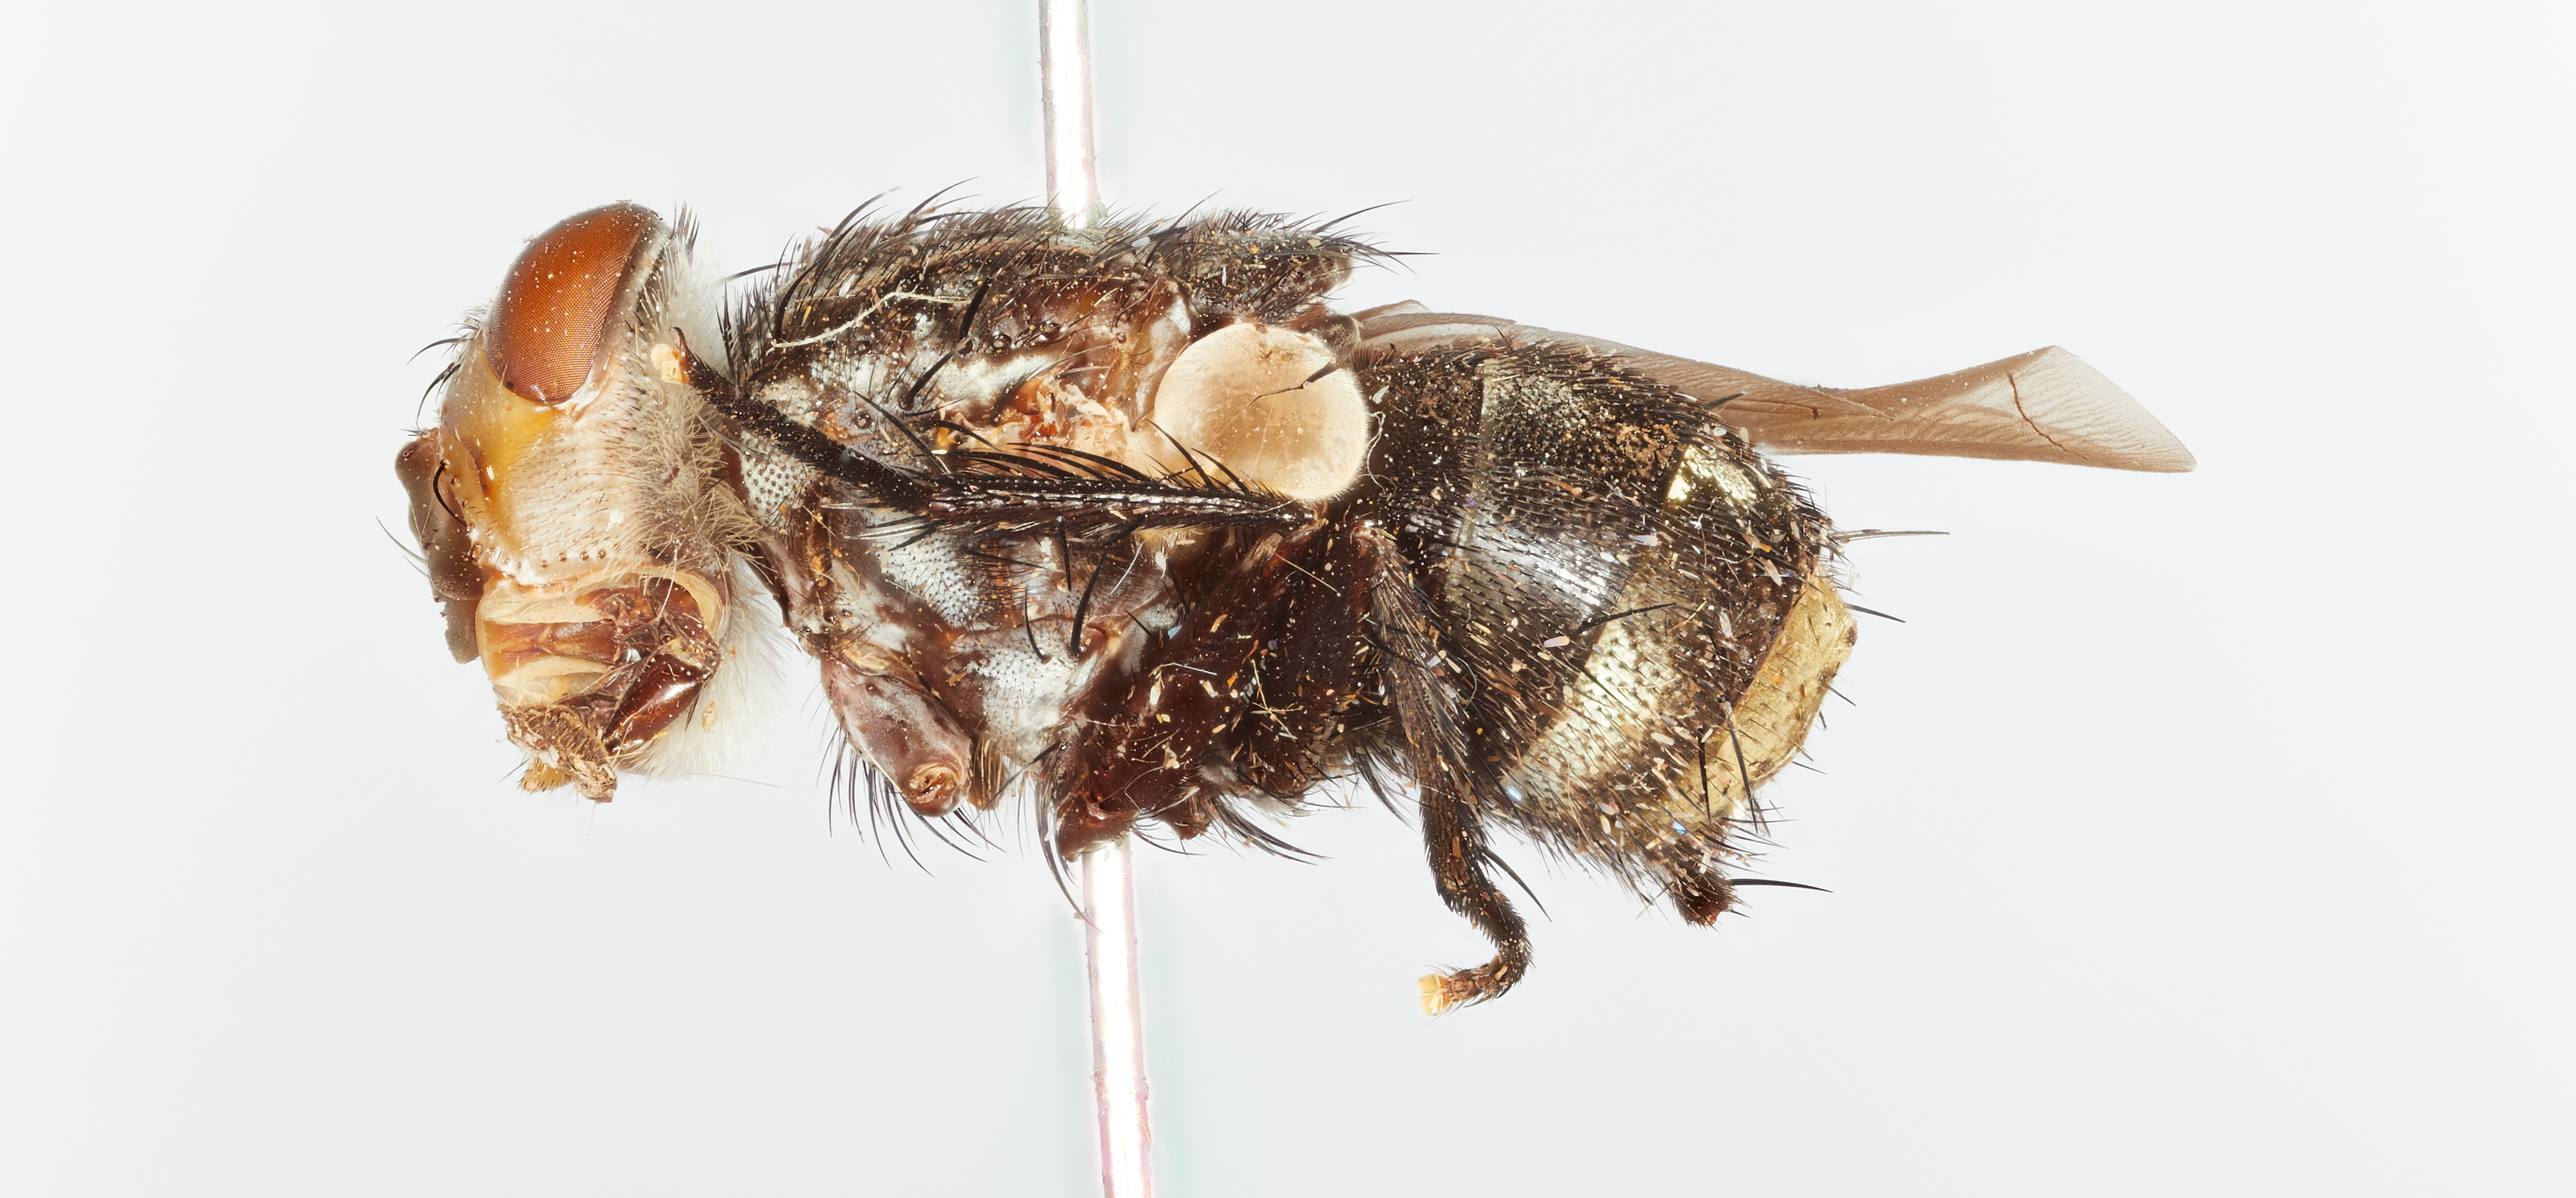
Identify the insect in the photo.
Belvosia vittata
